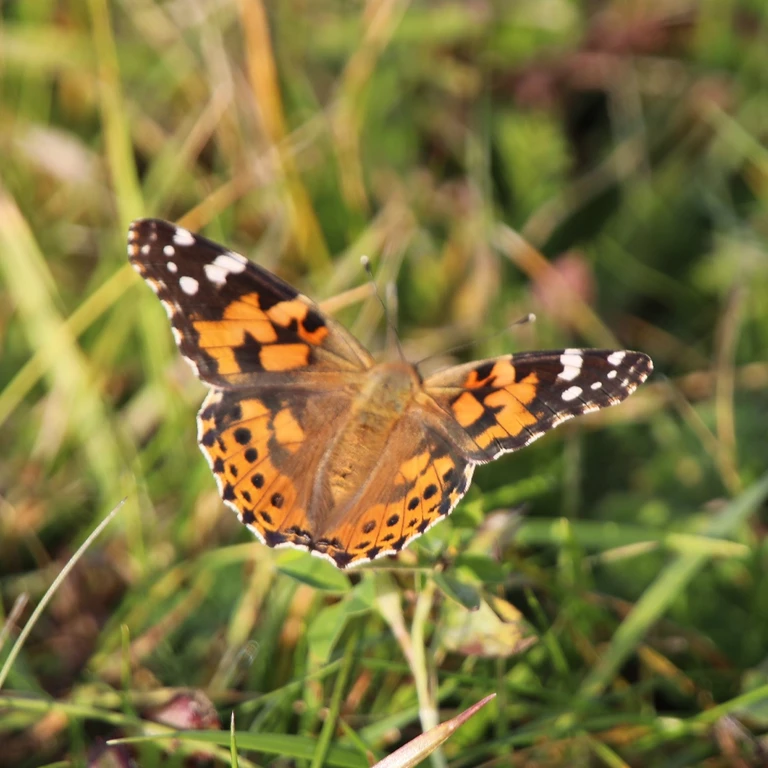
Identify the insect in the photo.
Vanessa cardui
